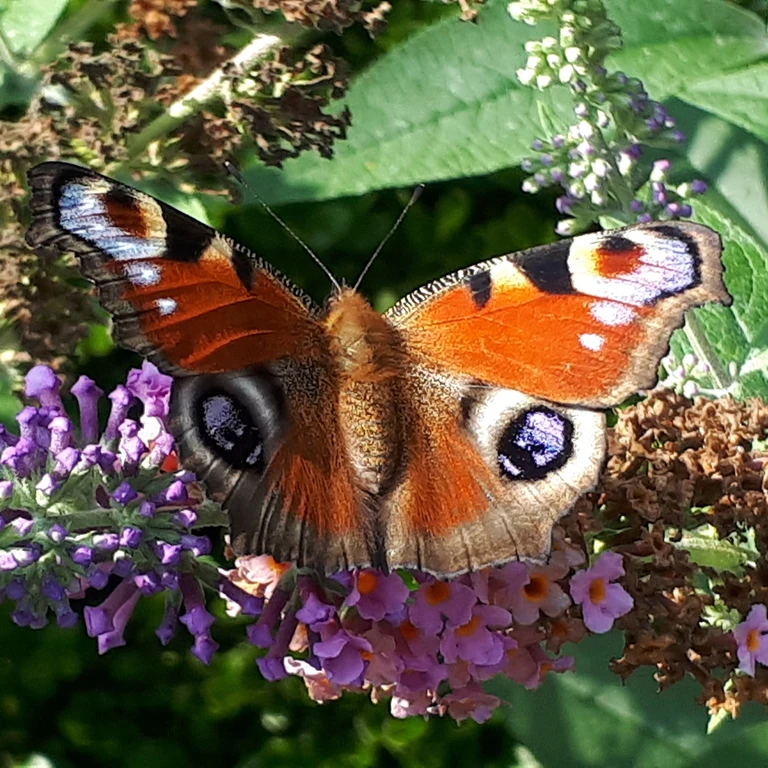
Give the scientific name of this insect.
Aglais io
